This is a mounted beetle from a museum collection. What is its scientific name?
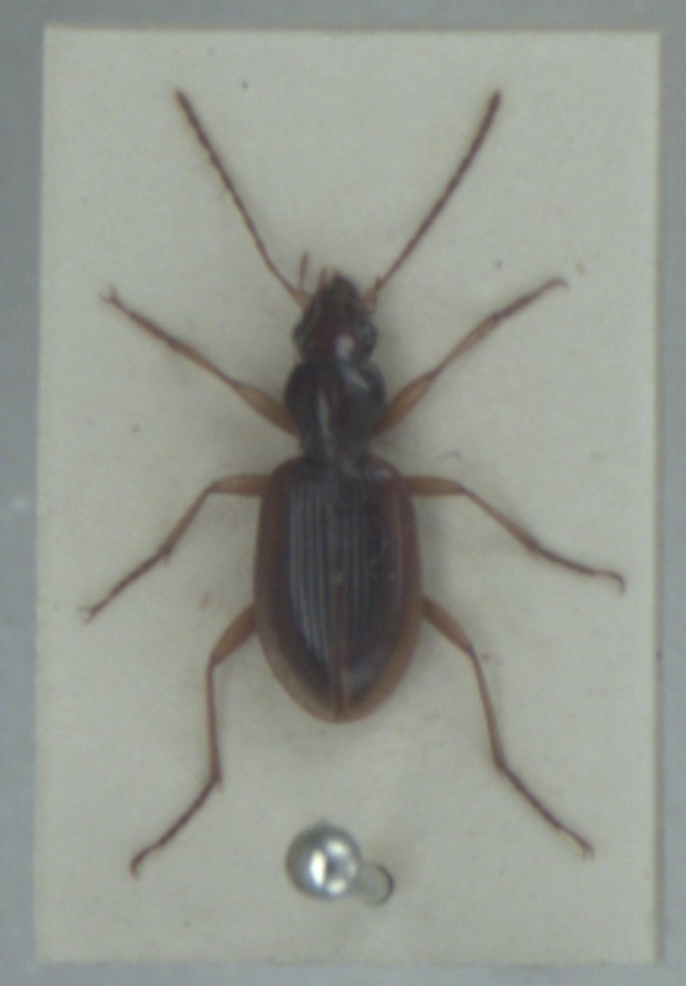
Paranchus albipes
